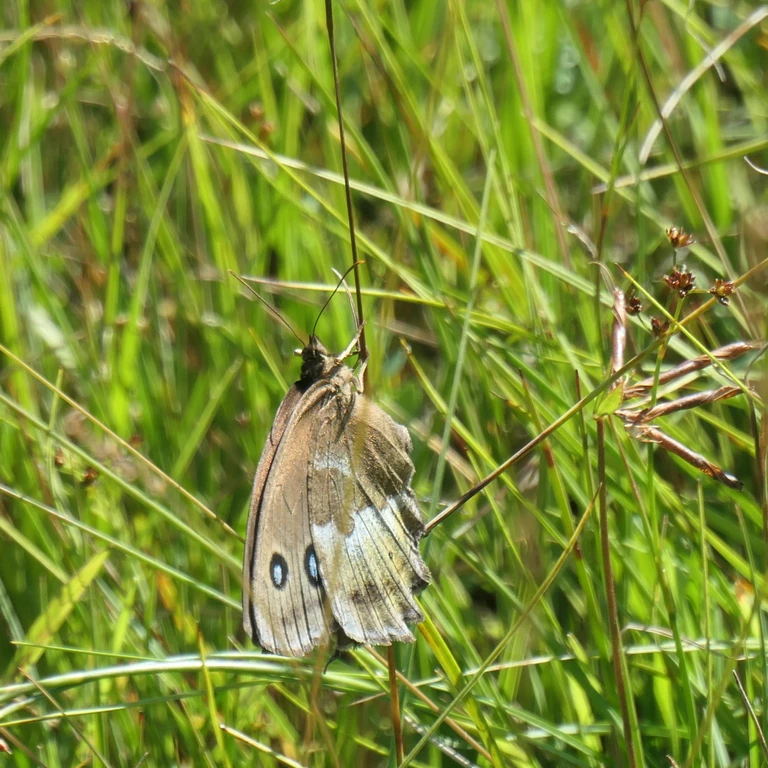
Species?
Minois dryas
